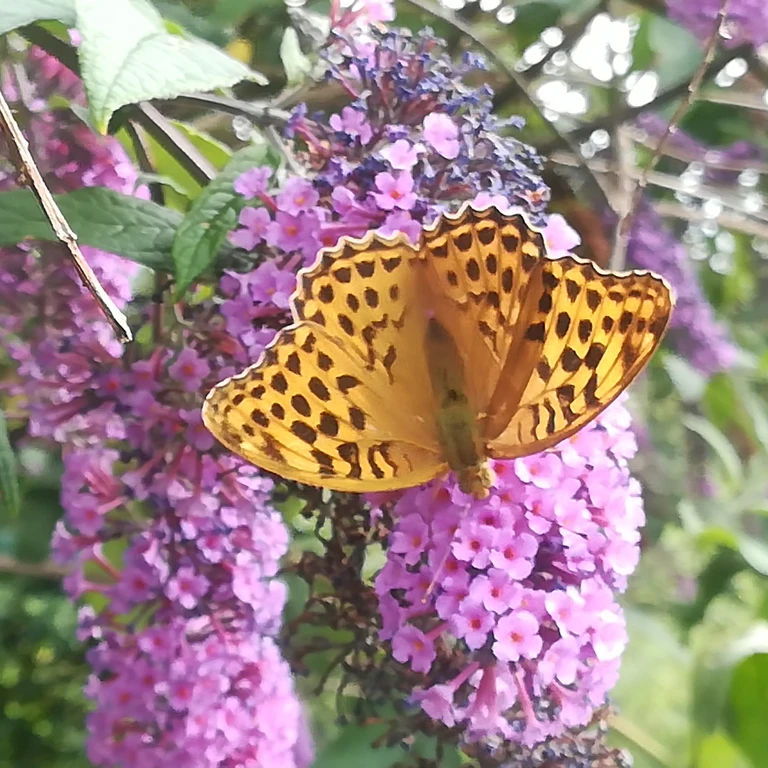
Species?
Argynnis paphia
